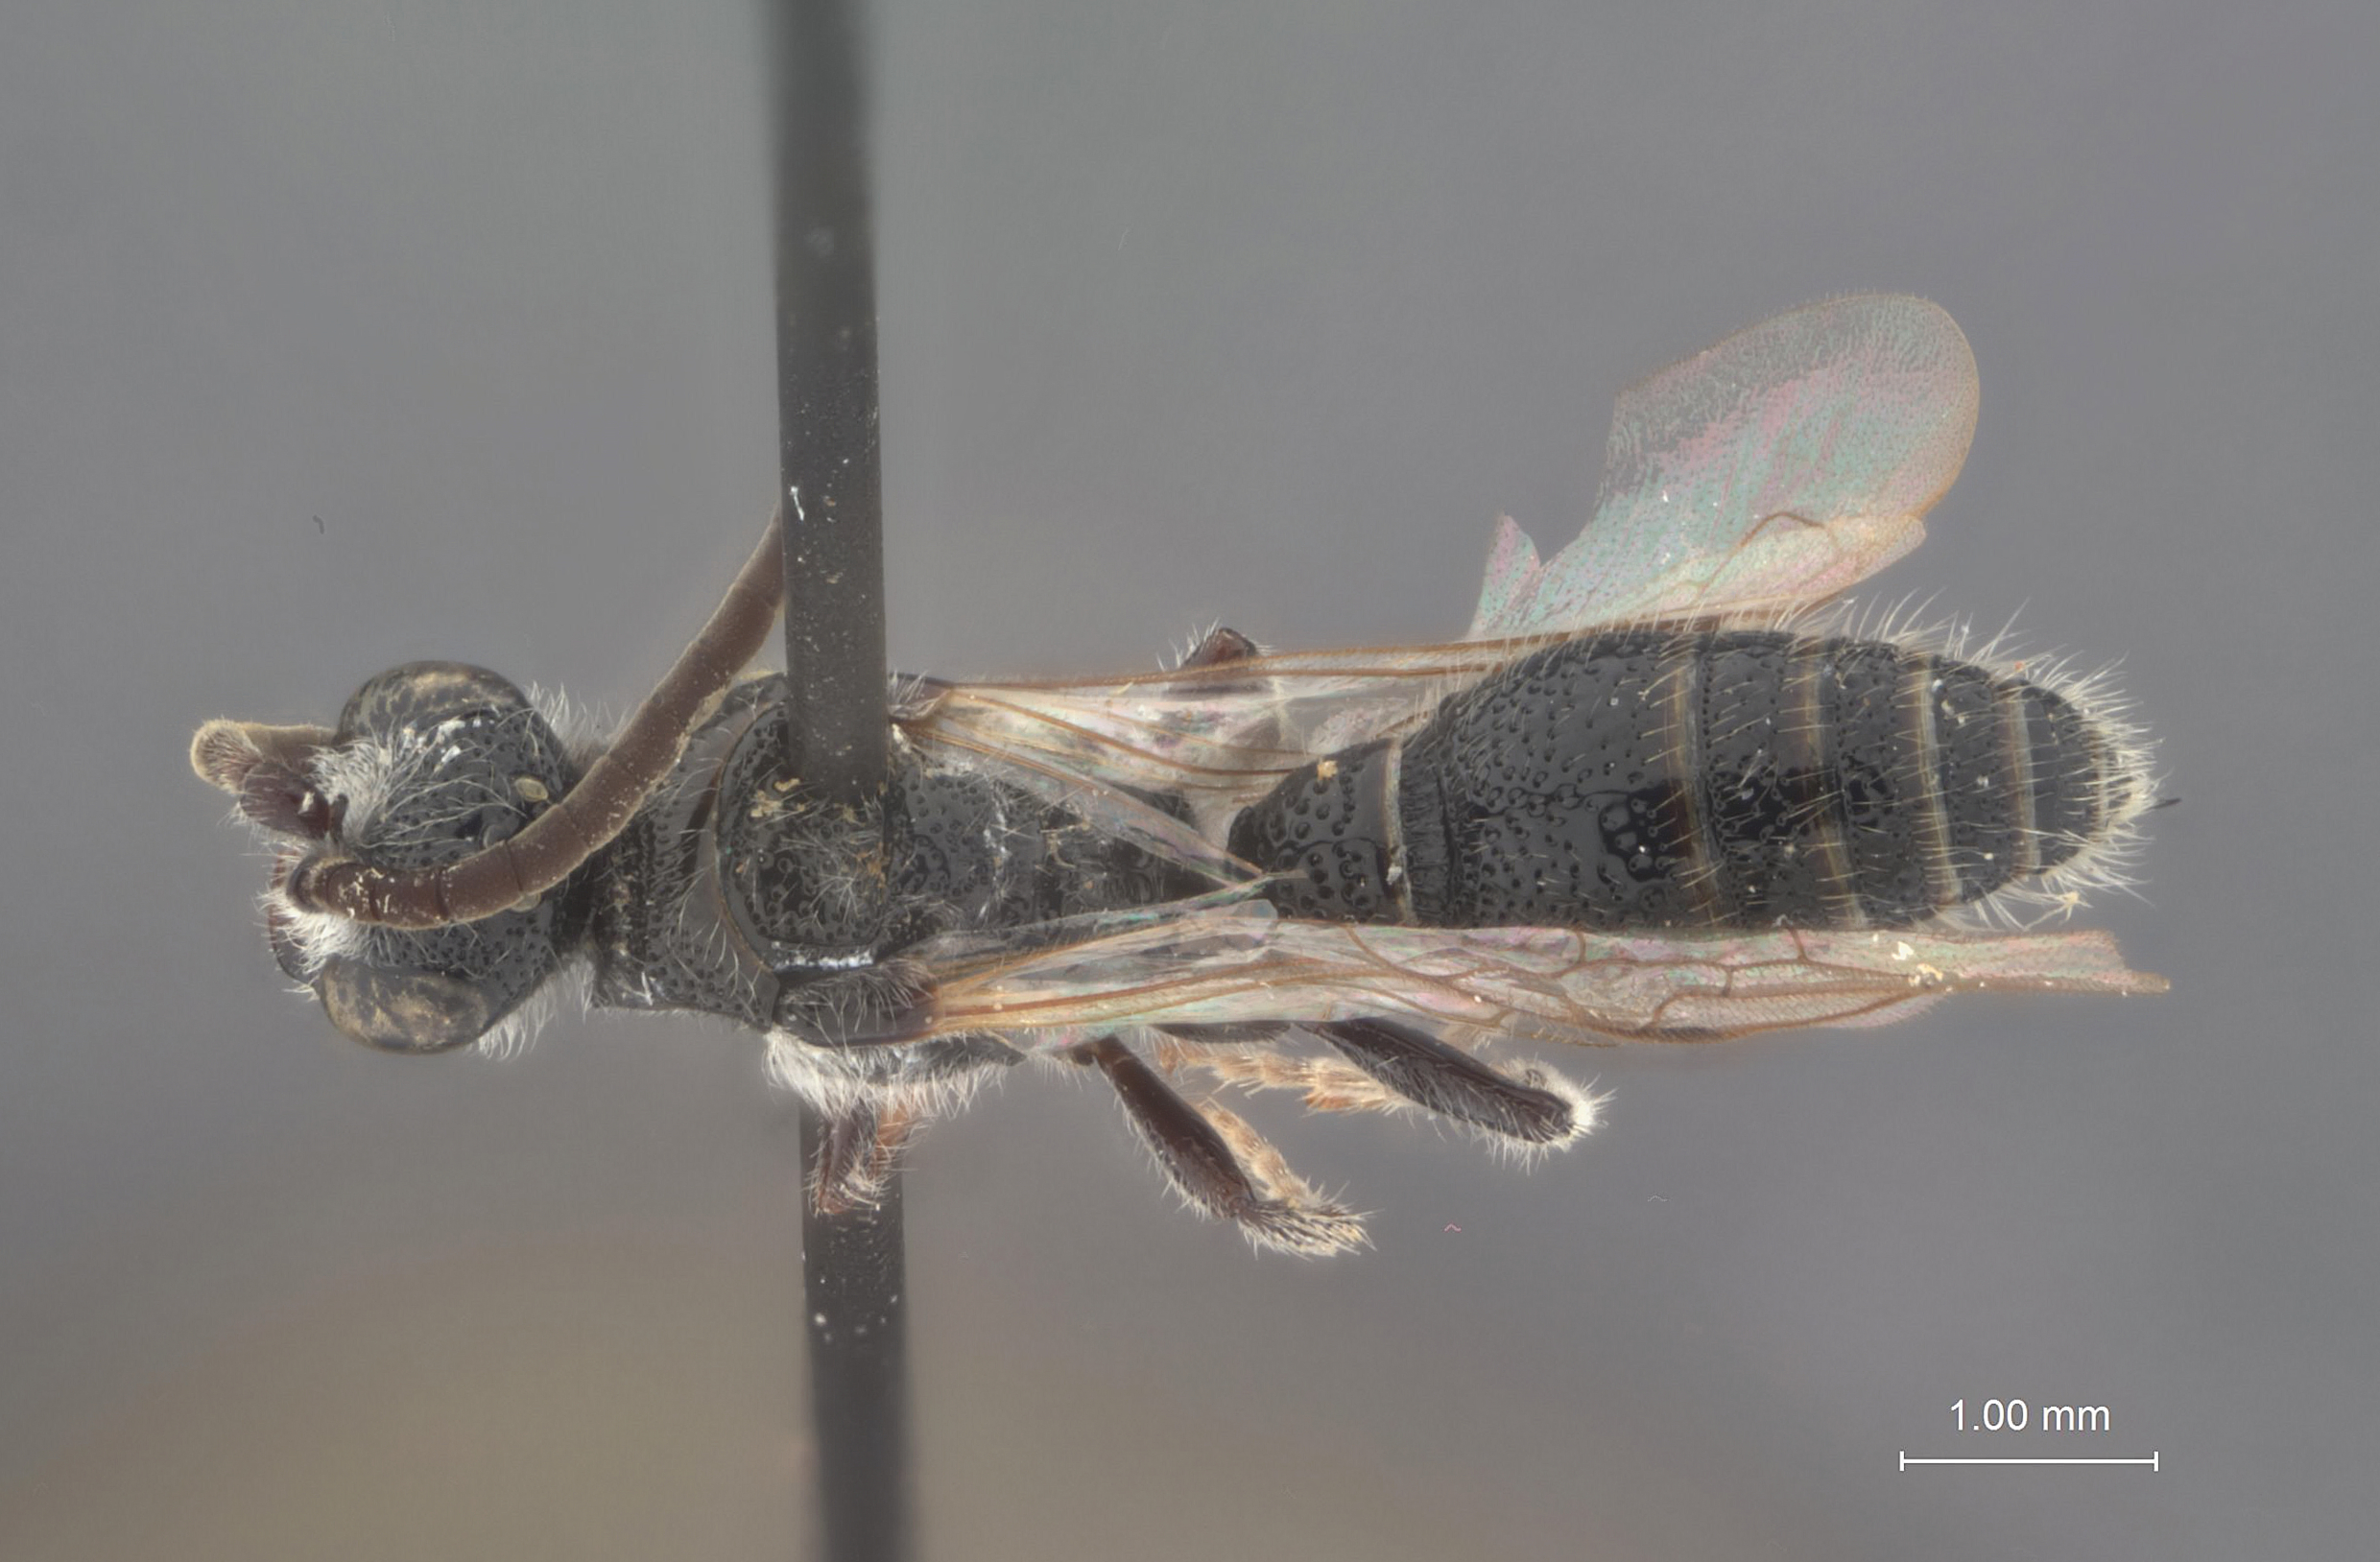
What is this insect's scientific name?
Krombeinia pellucida
